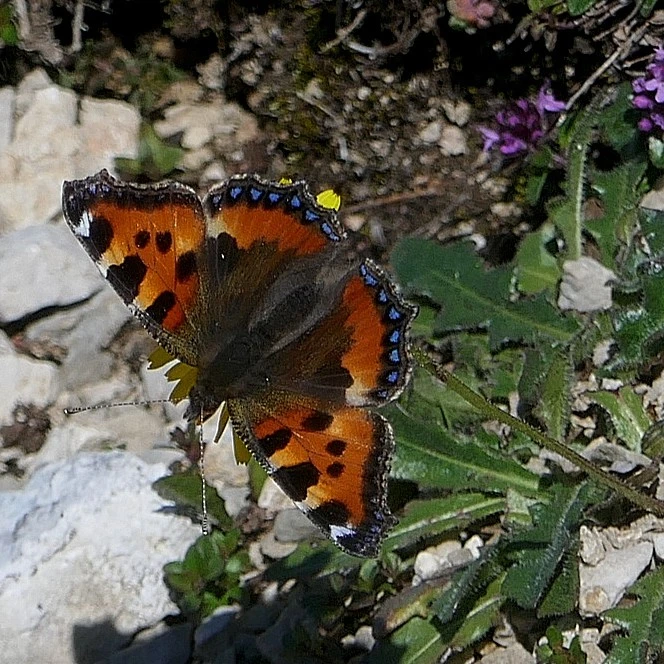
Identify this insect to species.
Aglais urticae
